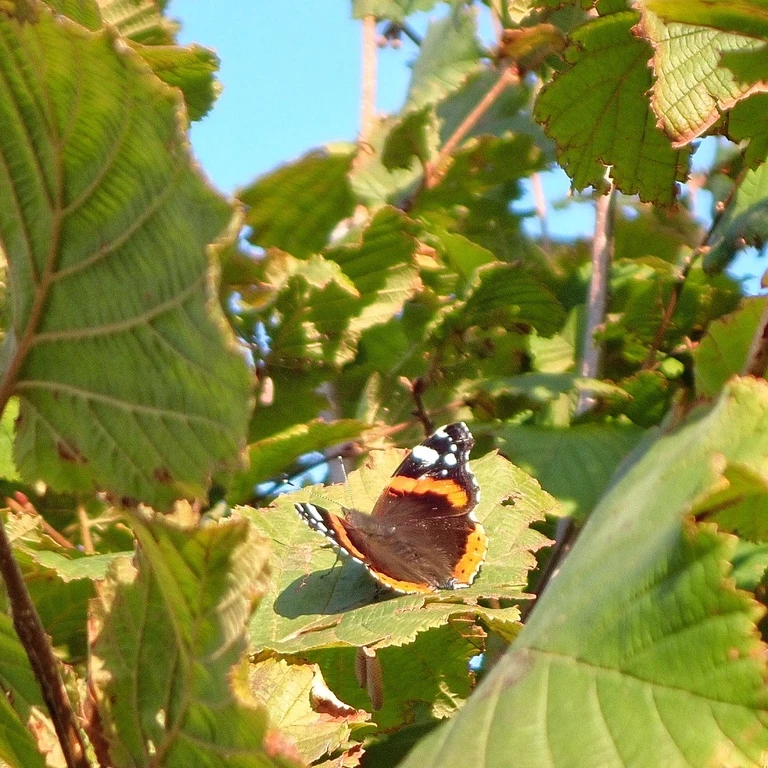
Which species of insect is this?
Vanessa atalanta
